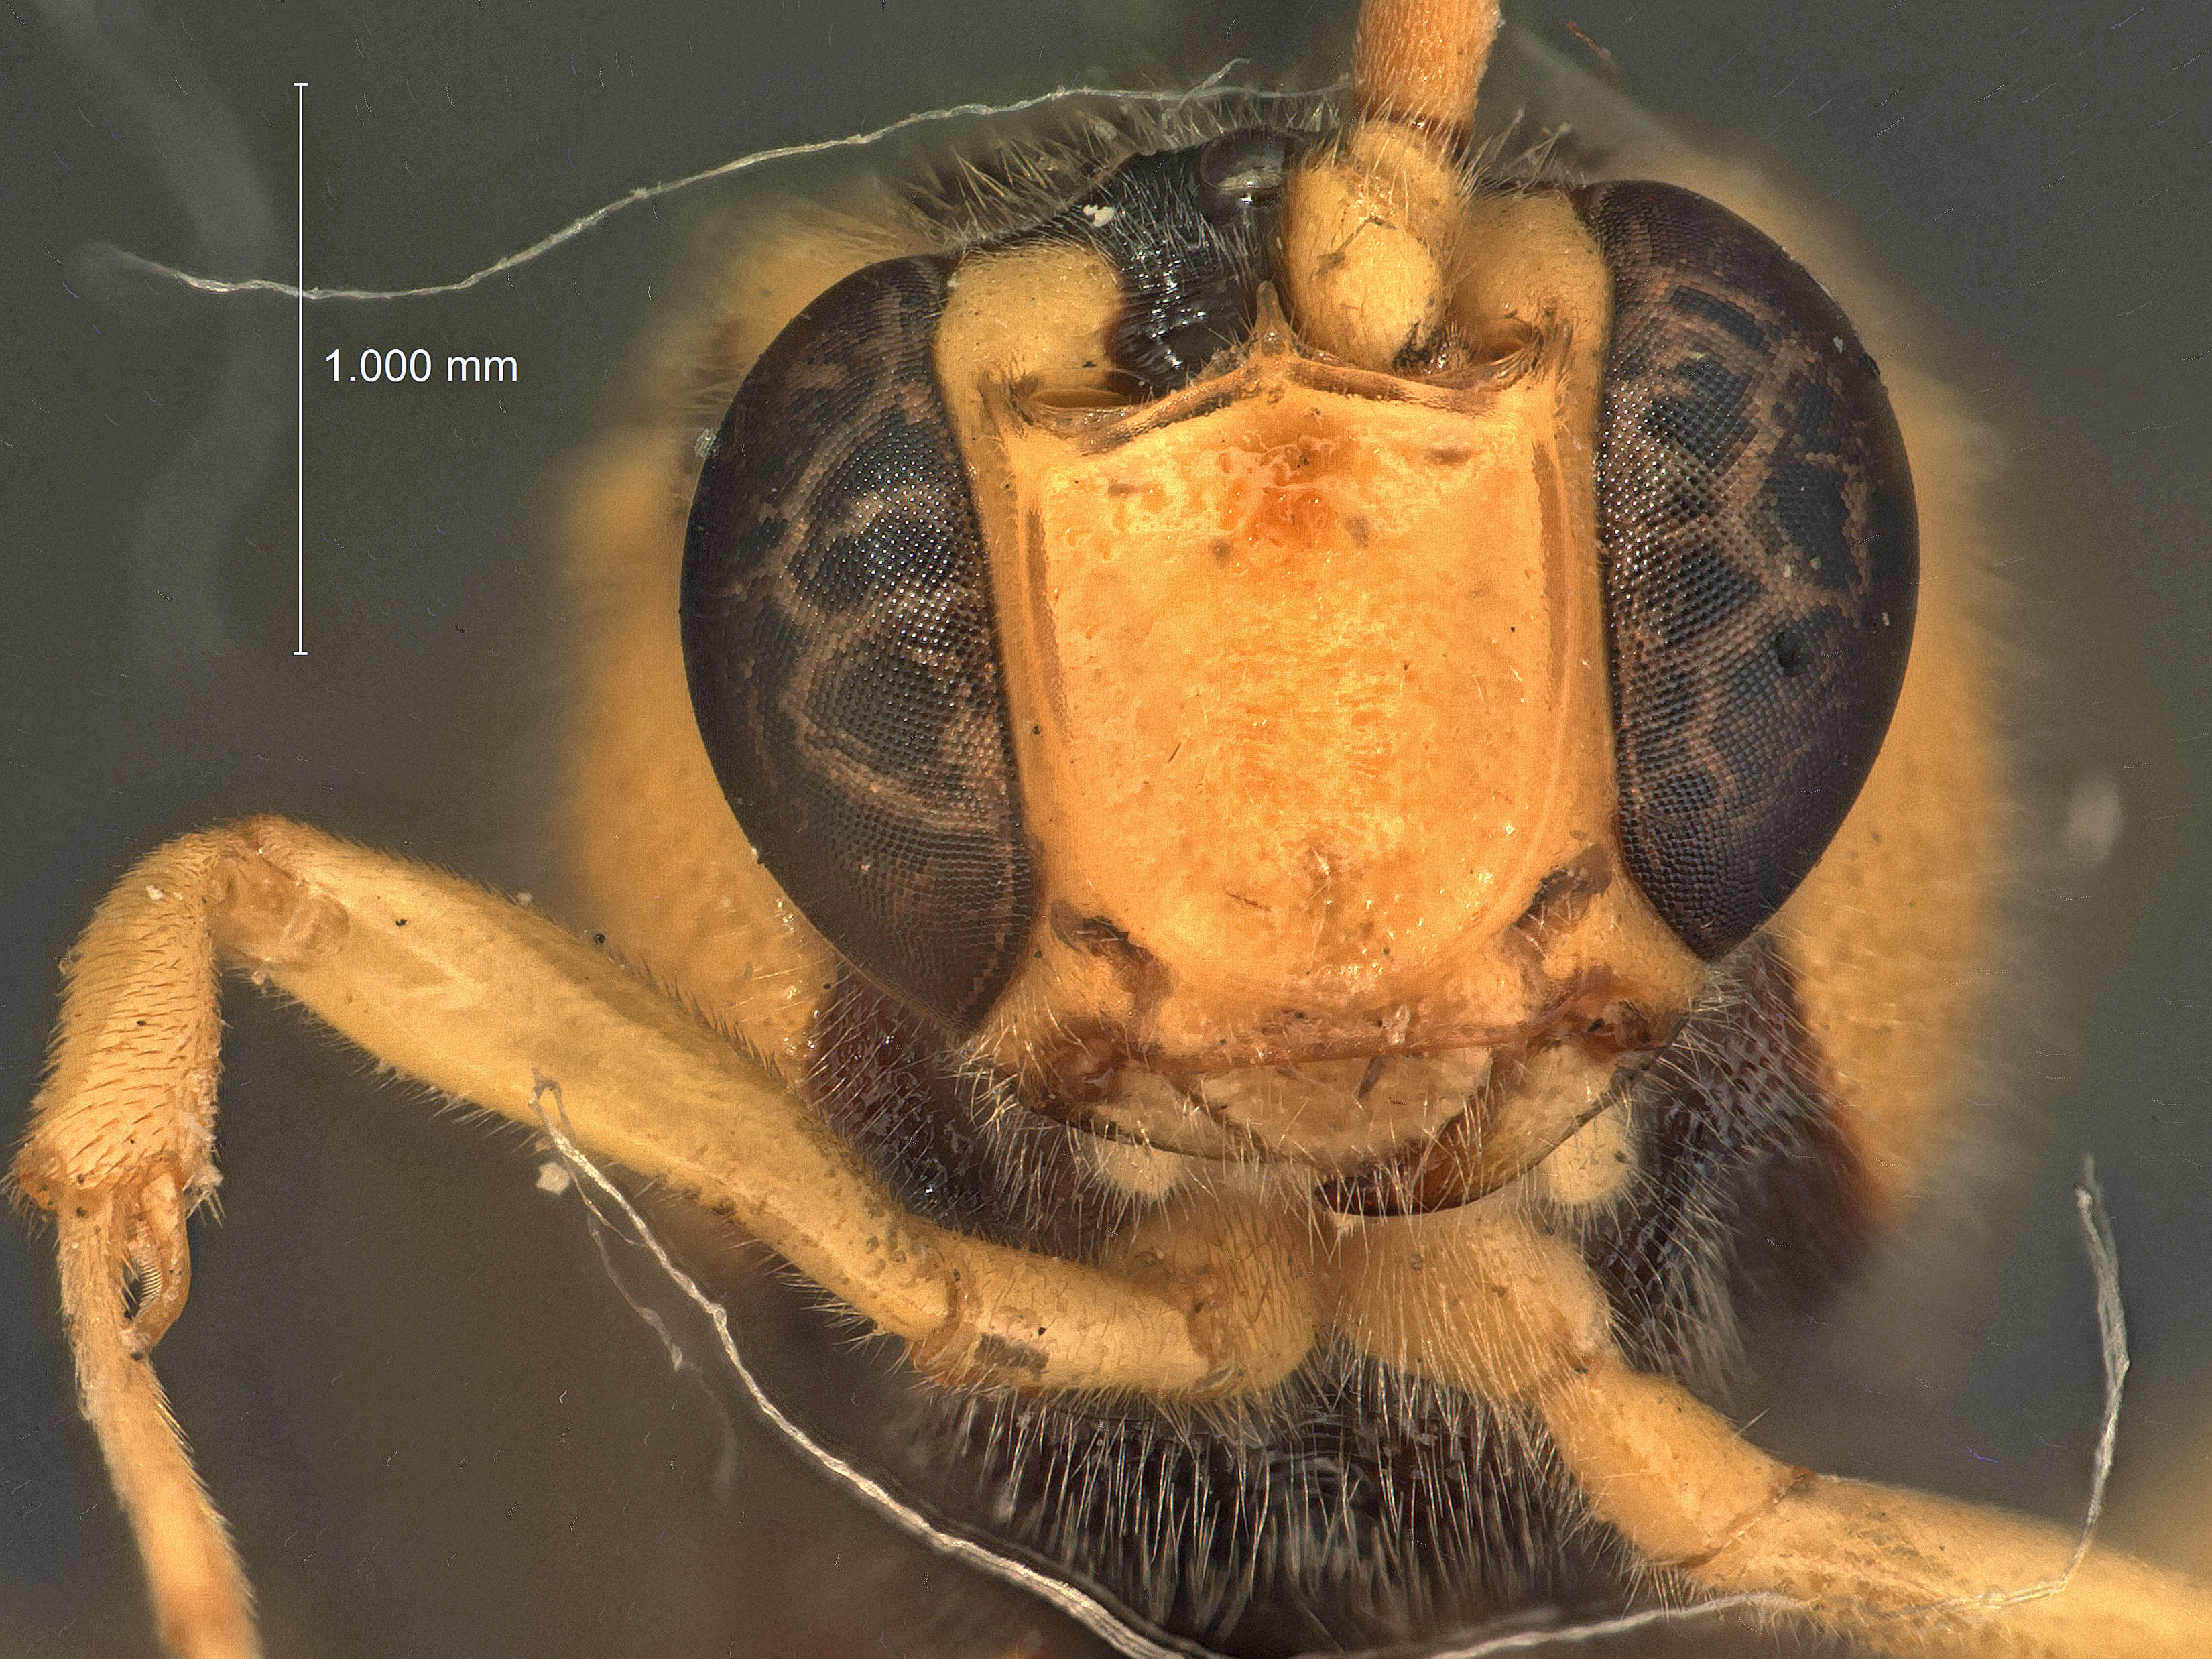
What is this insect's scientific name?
Metopius browni
